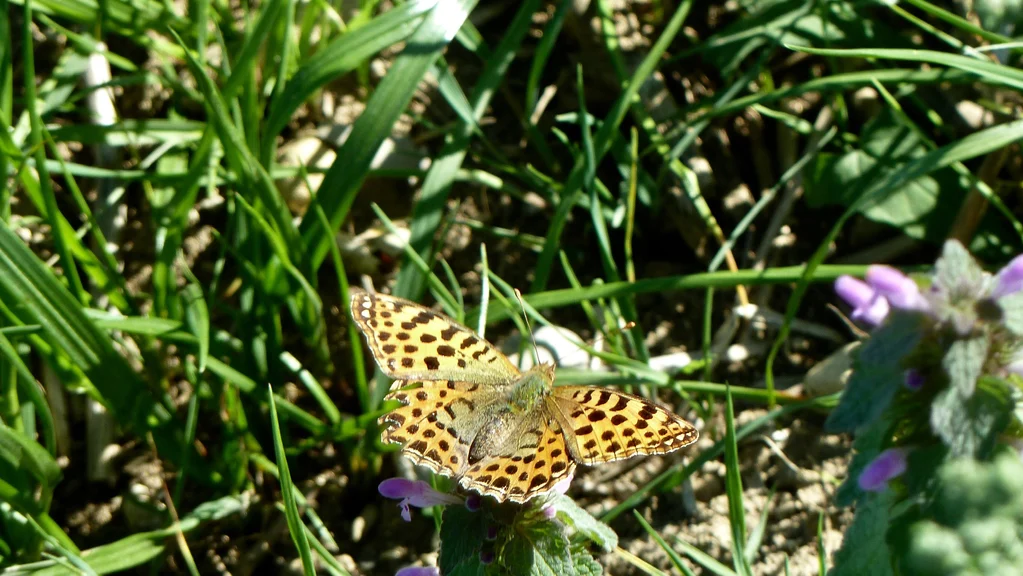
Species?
Issoria lathonia
